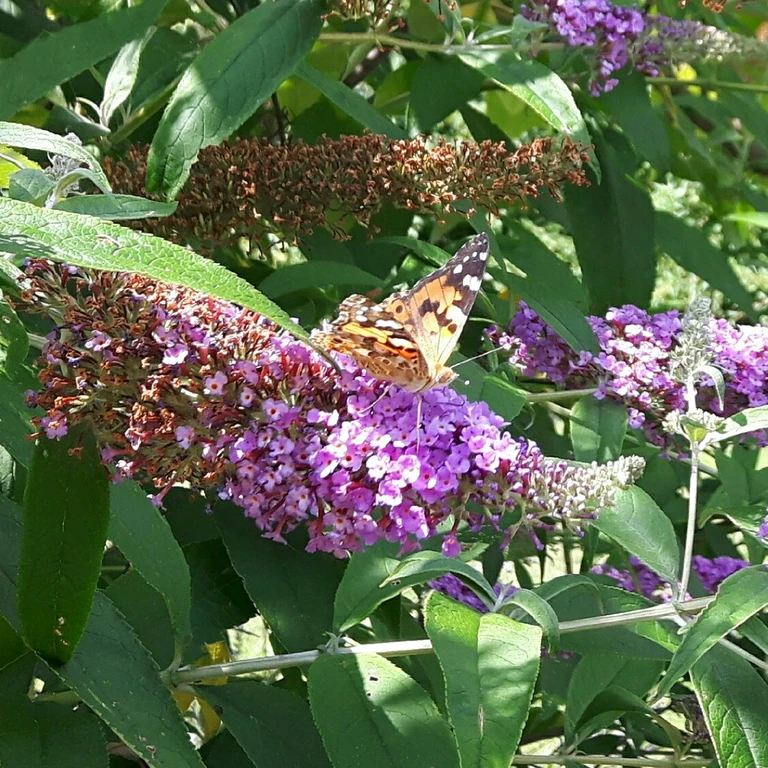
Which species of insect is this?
Vanessa cardui
